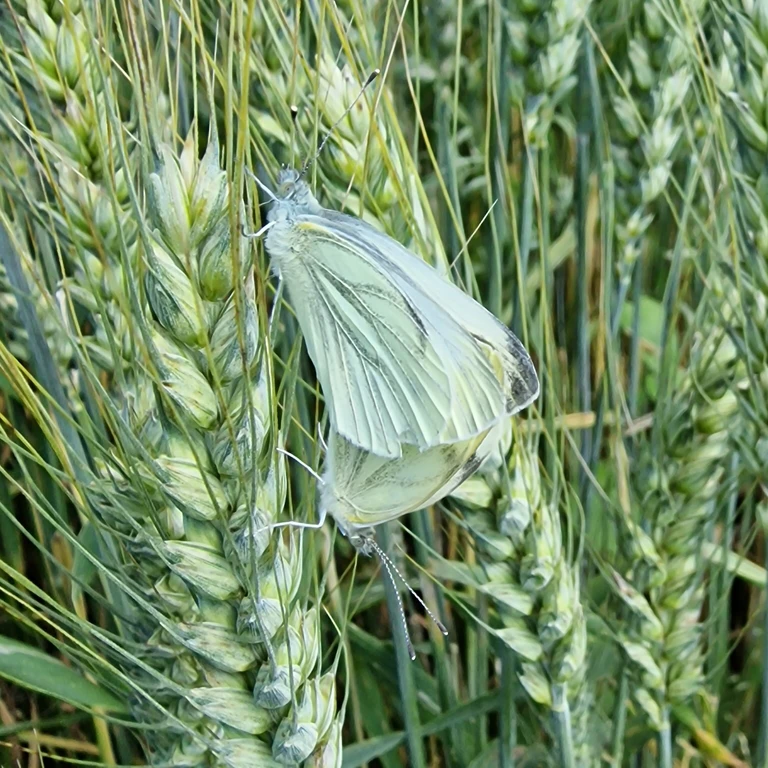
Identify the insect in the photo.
Pieris napi
